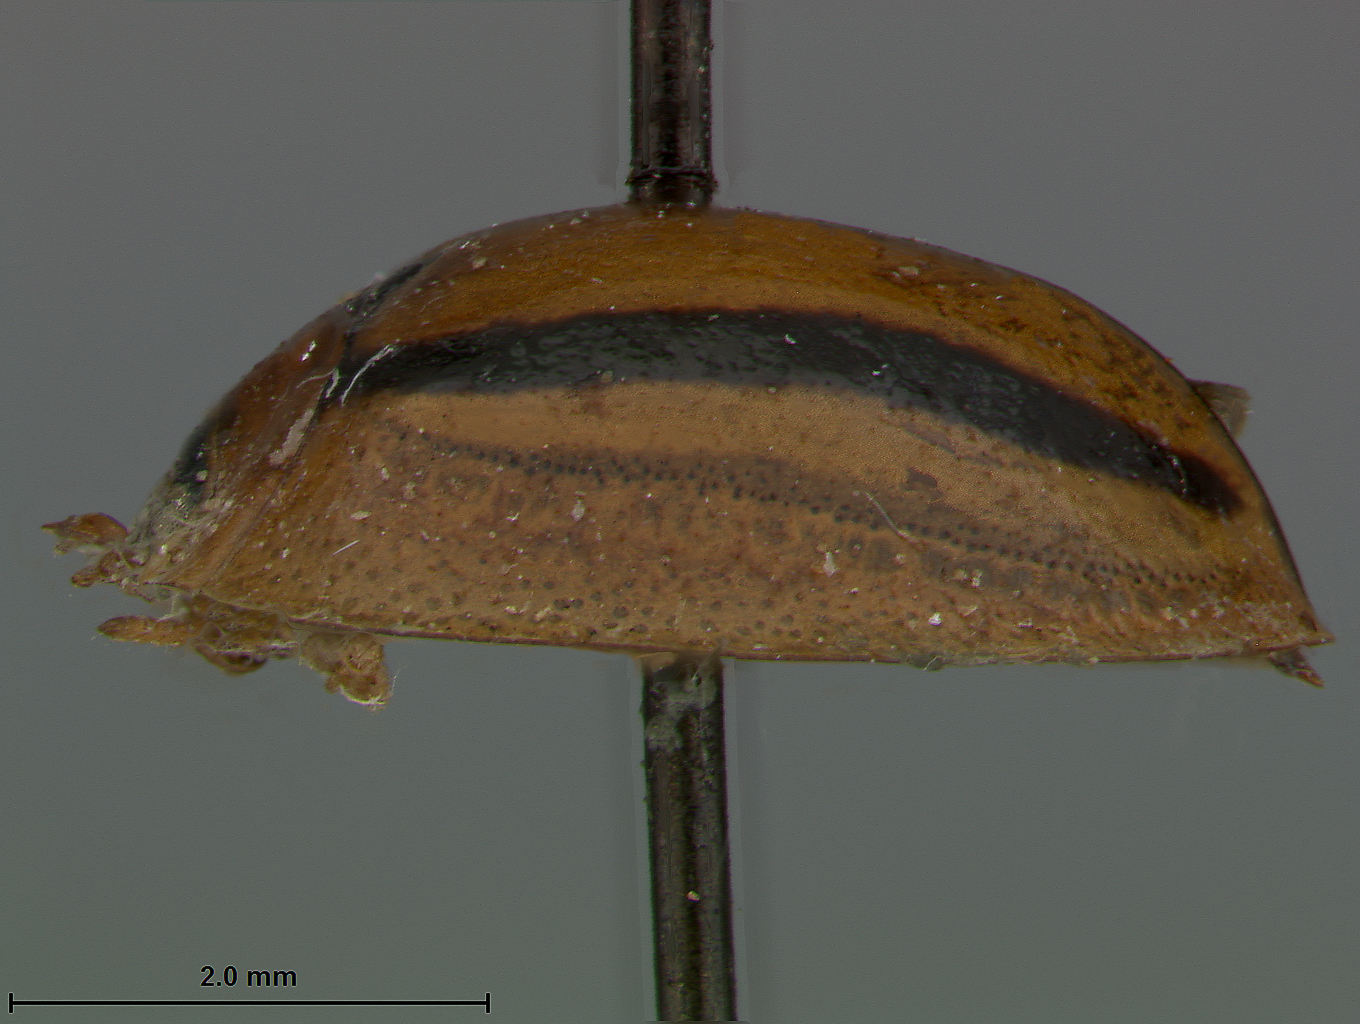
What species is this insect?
Hispostoma bivittatum
